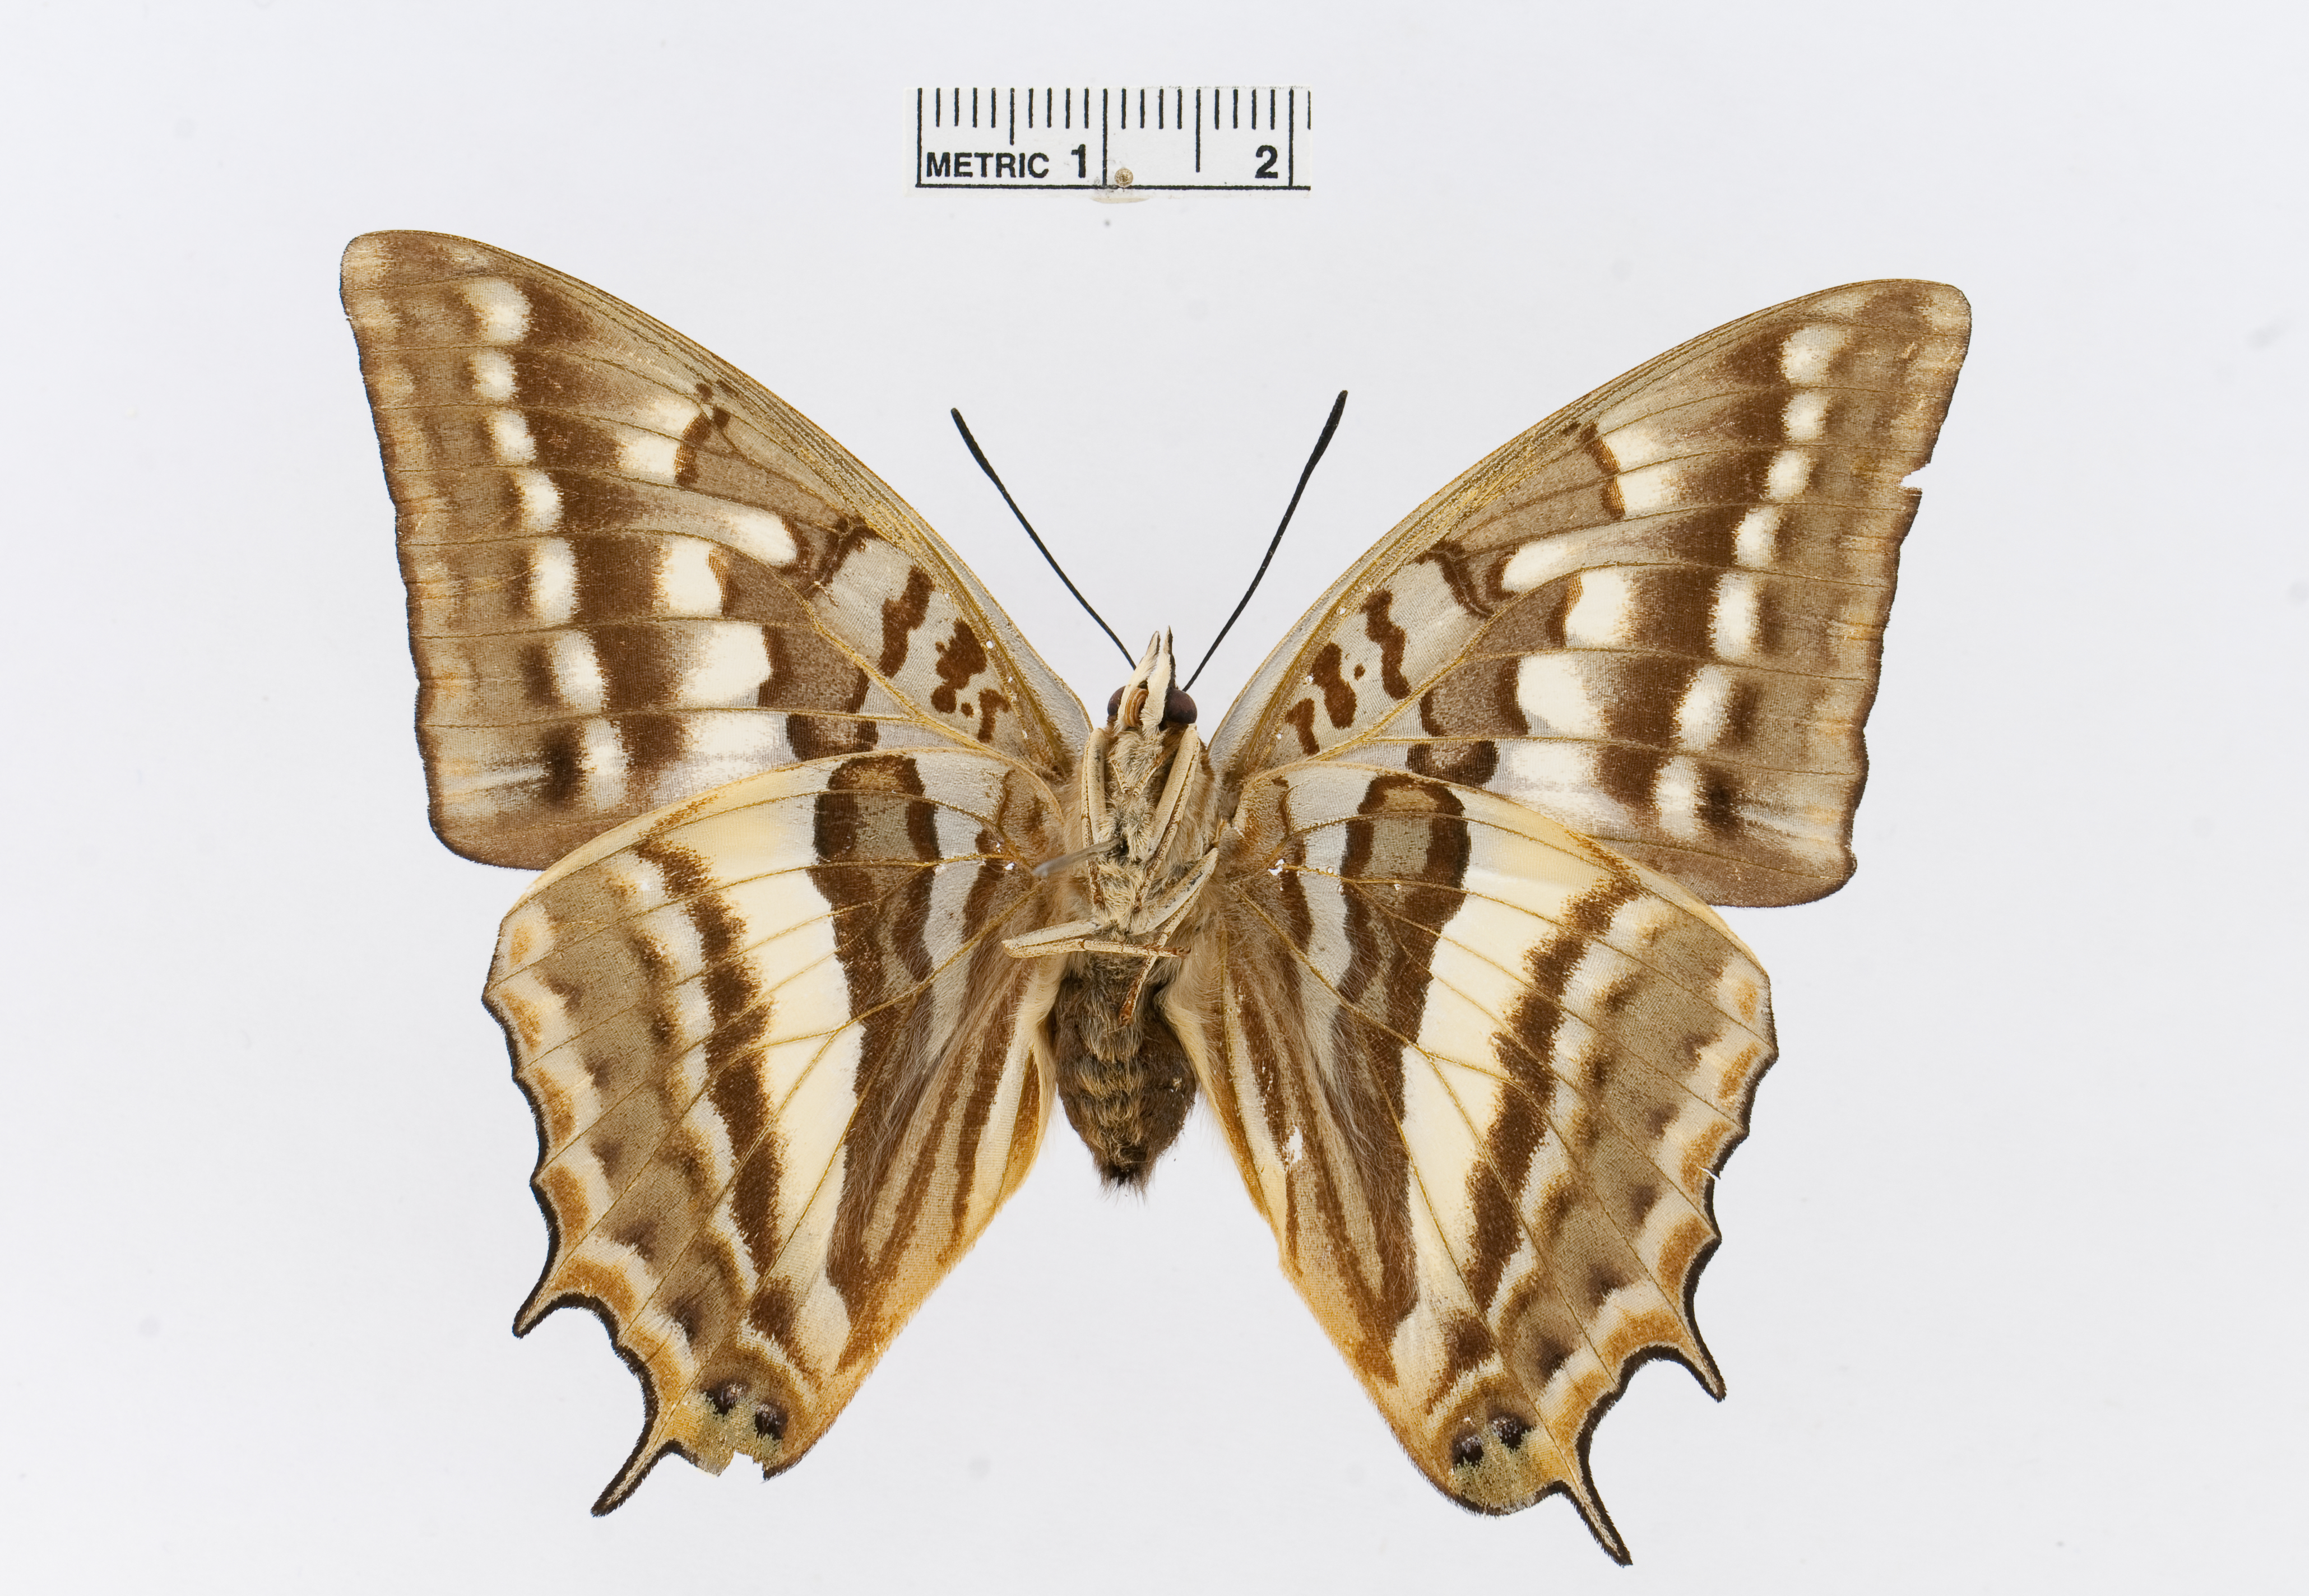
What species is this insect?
Charaxes alticola
